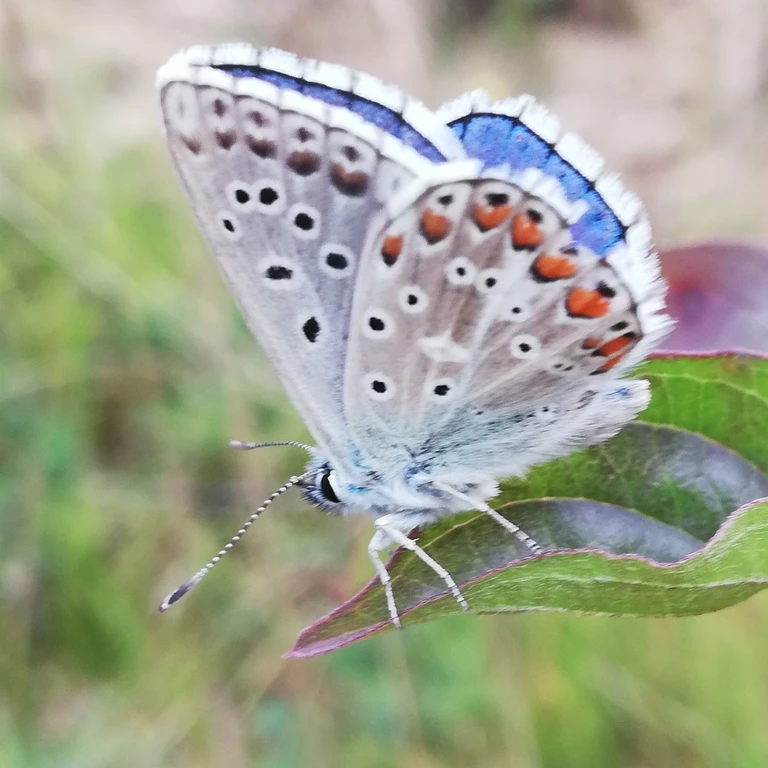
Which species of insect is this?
Lysandra bellargus
